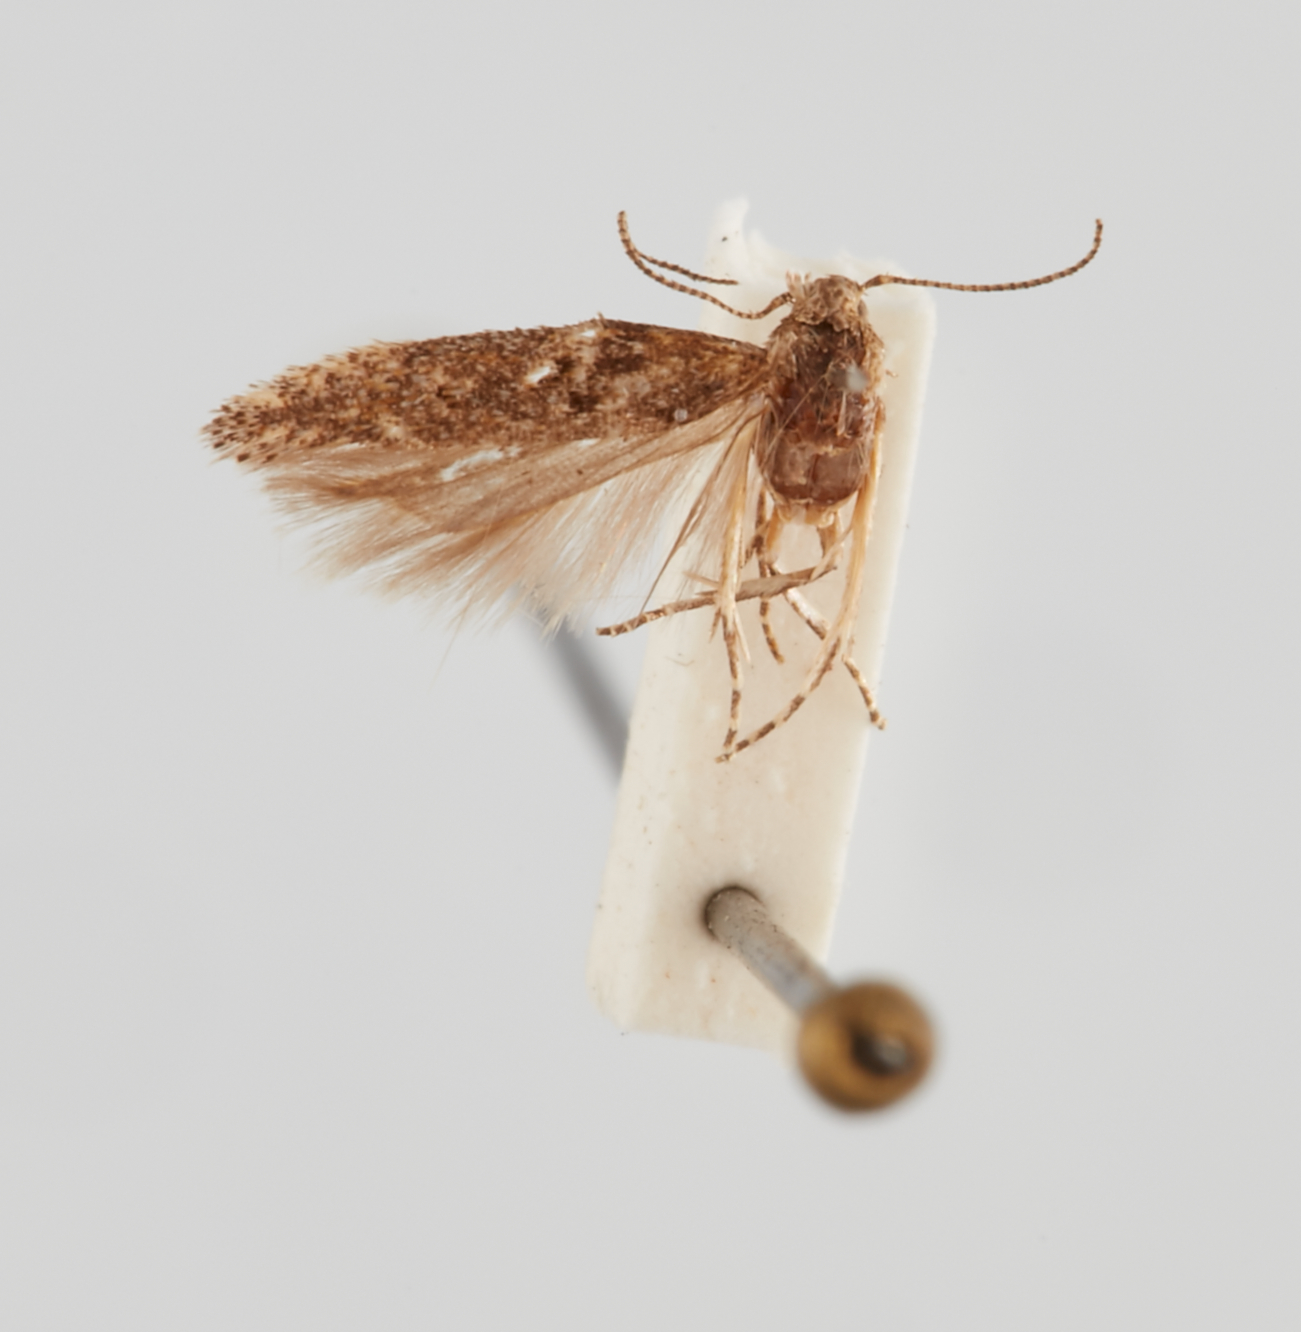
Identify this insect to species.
Gnorimoschema absoluta
